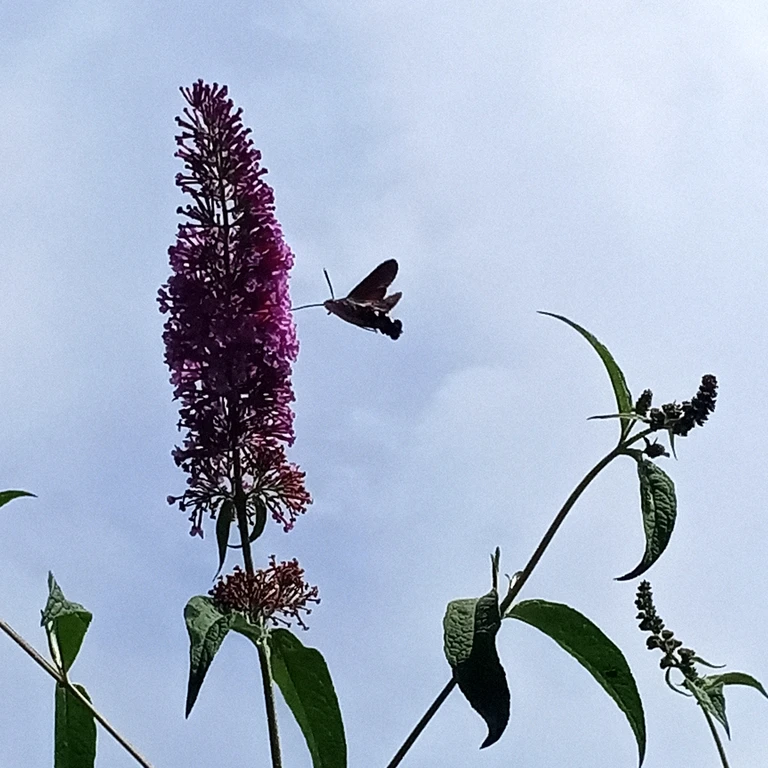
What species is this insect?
Macroglossum stellatarum
